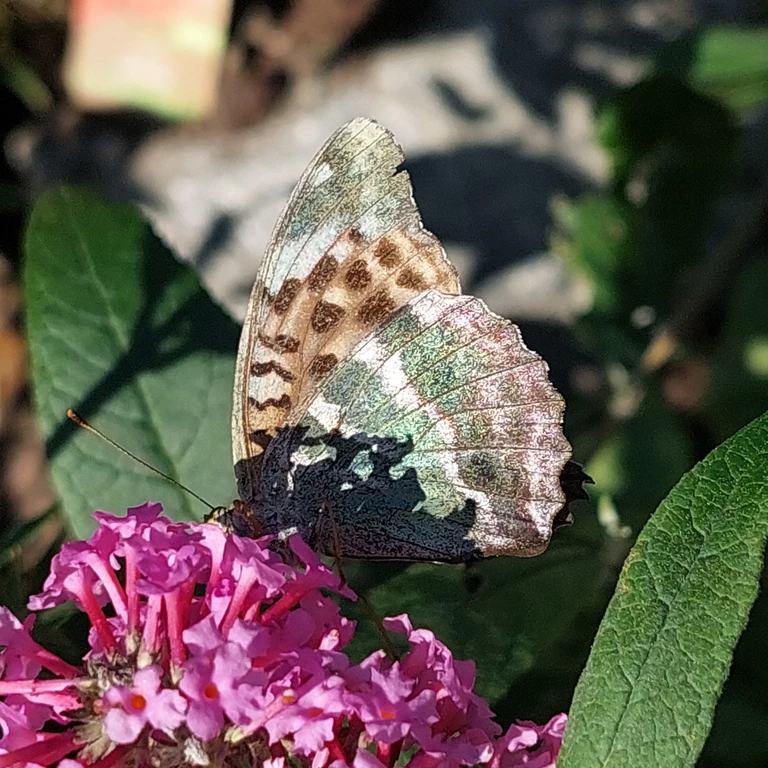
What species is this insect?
Argynnis paphia
